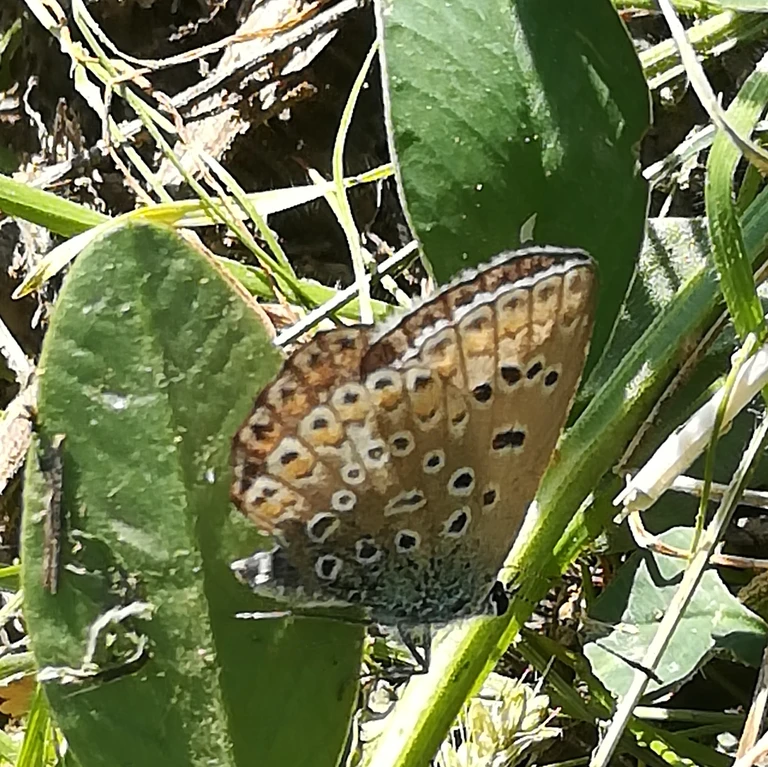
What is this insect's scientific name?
Polyommatus icarus
